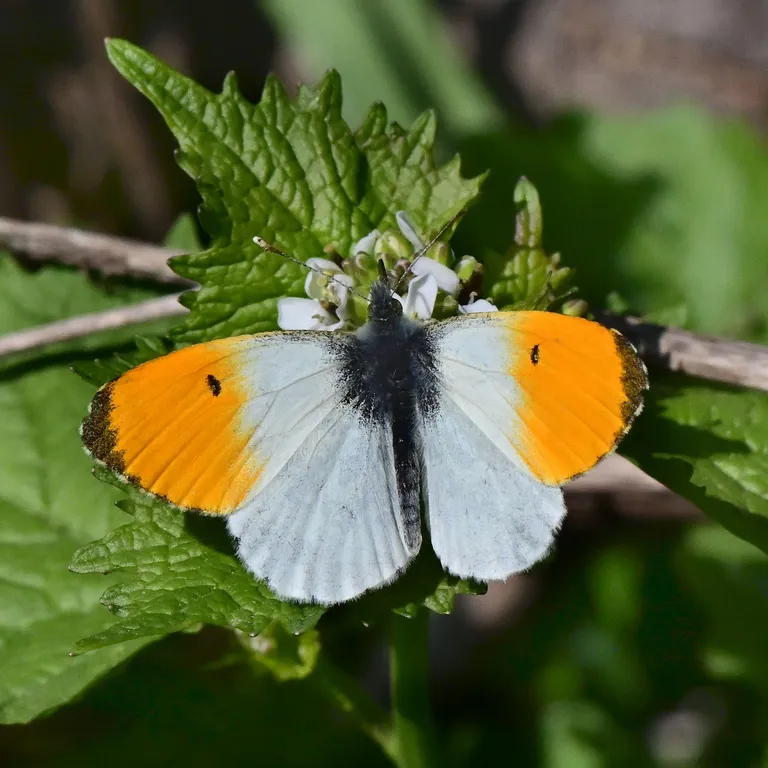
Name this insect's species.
Anthocharis cardamines
